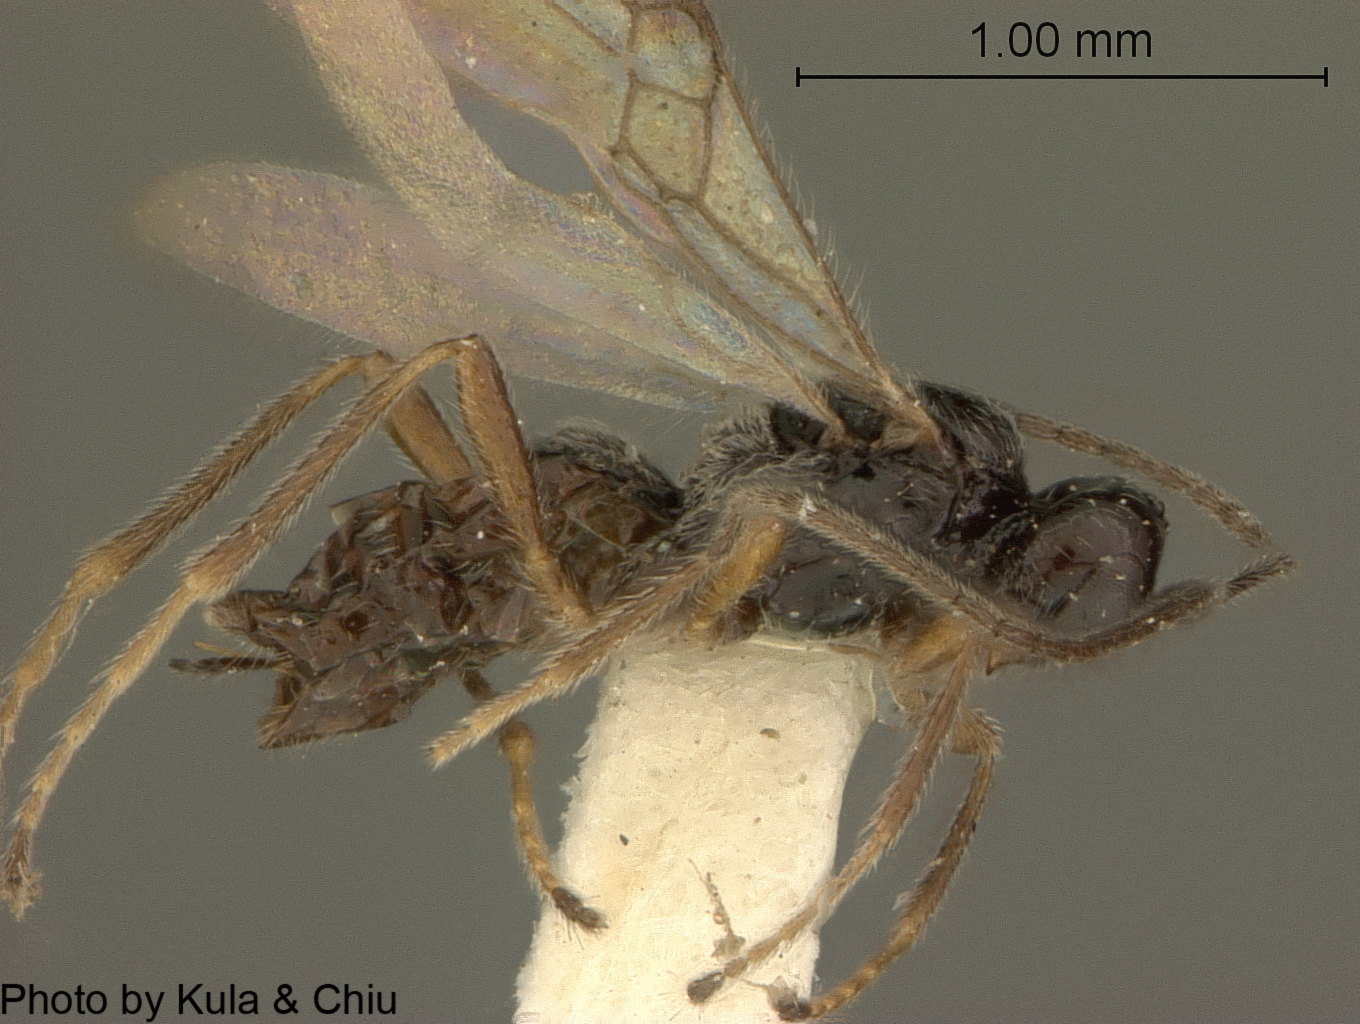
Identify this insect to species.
Gyrocampa alaskensis
